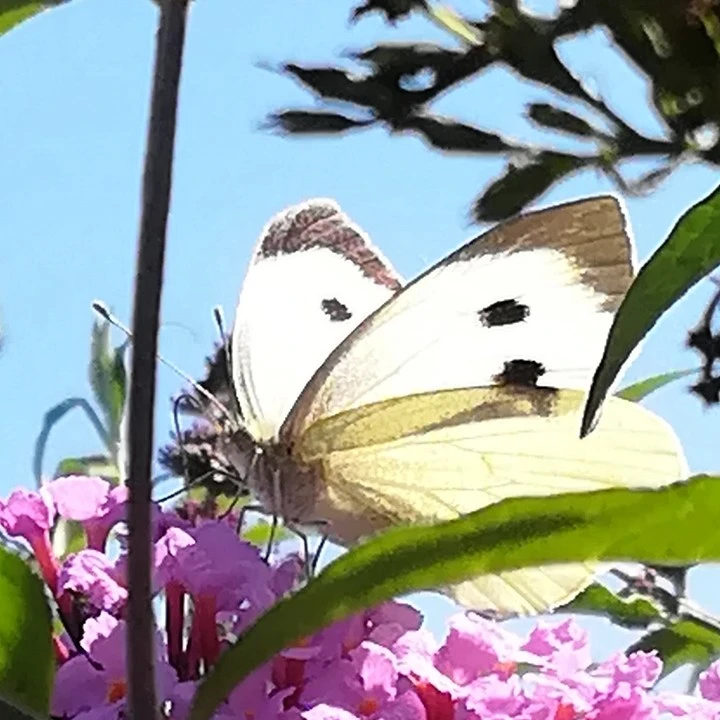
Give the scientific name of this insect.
Pieris brassicae
